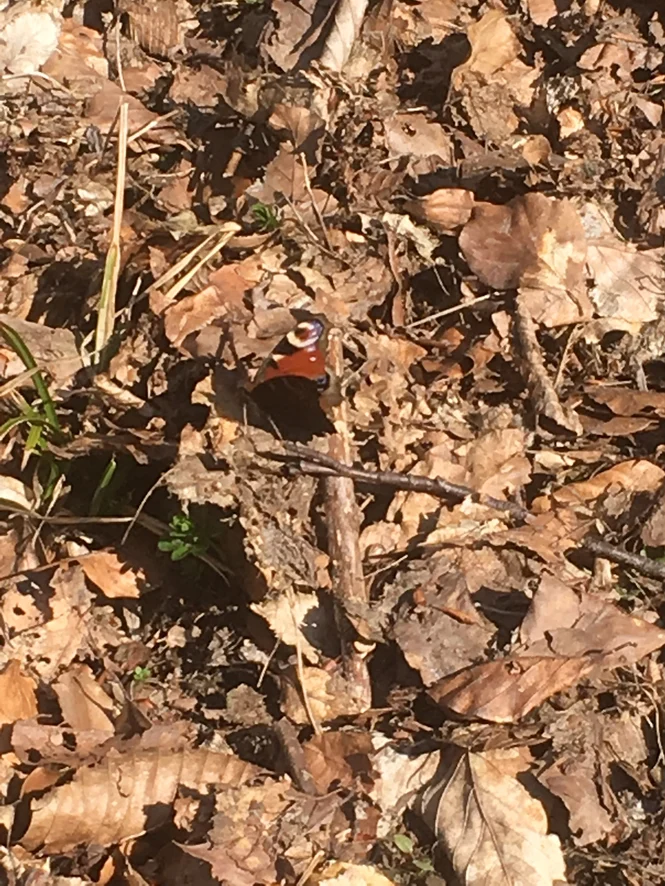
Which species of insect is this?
Aglais io
